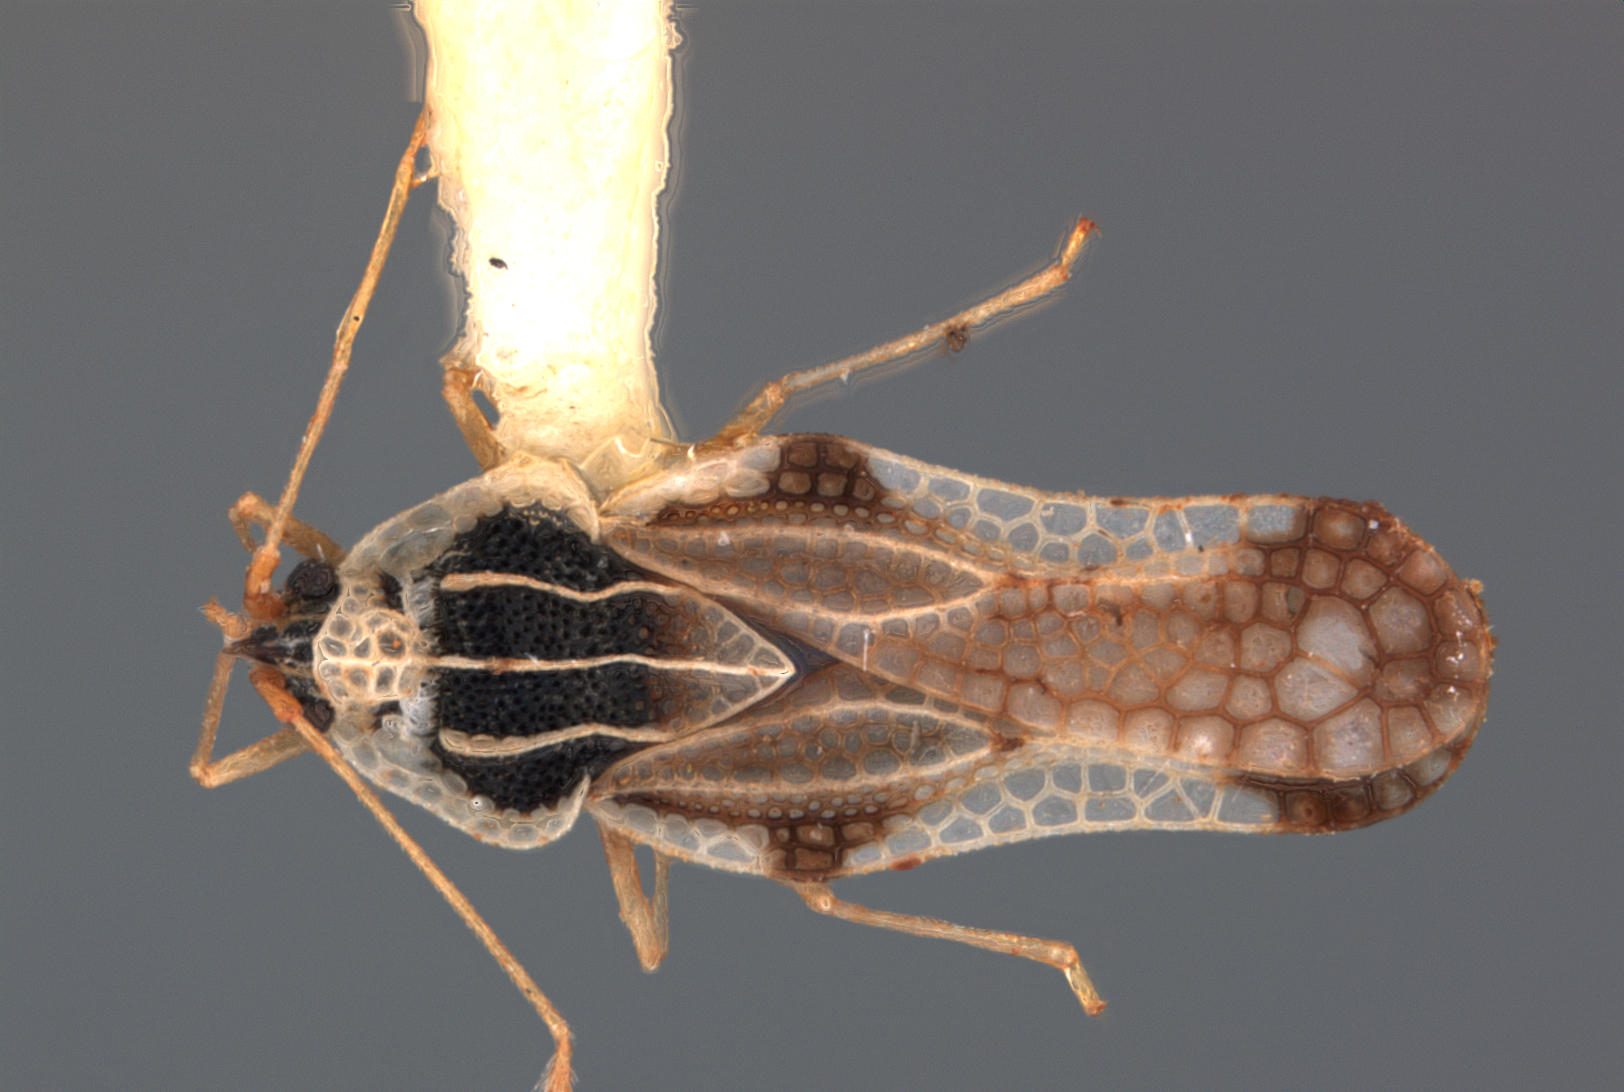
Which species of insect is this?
Leptopharsa rumiana
